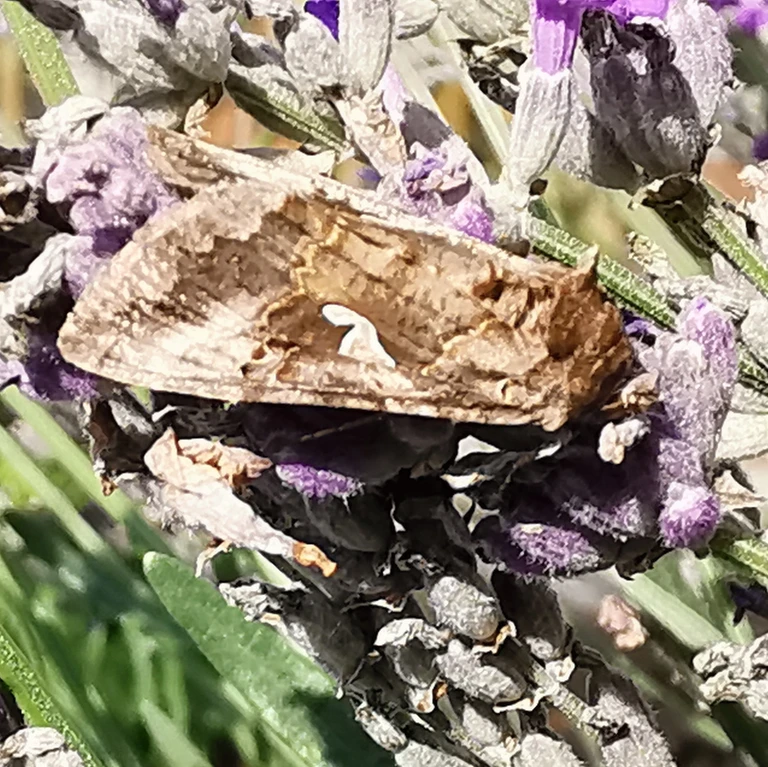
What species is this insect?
Autographa gamma
